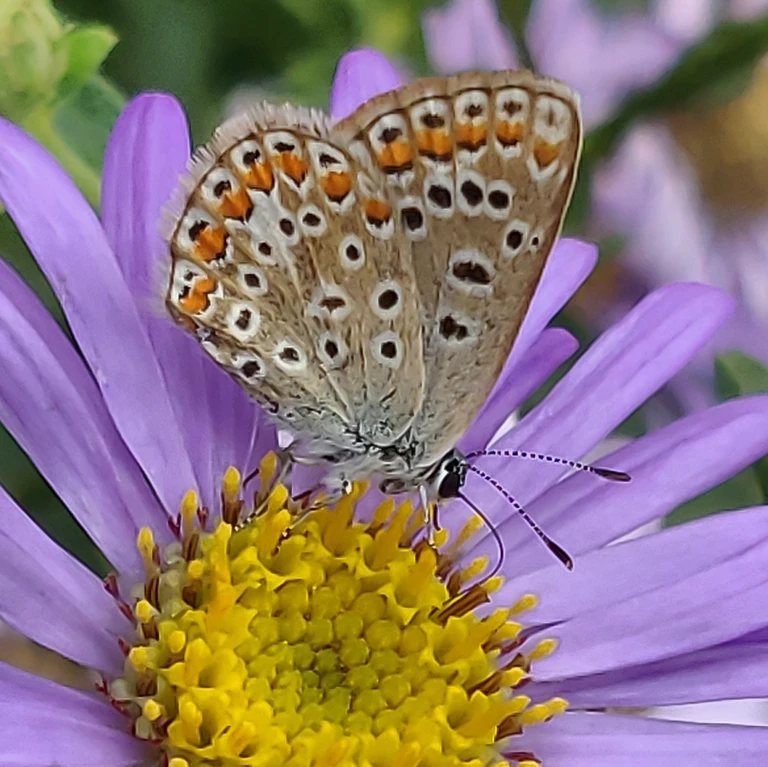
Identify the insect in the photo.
Polyommatus icarus
